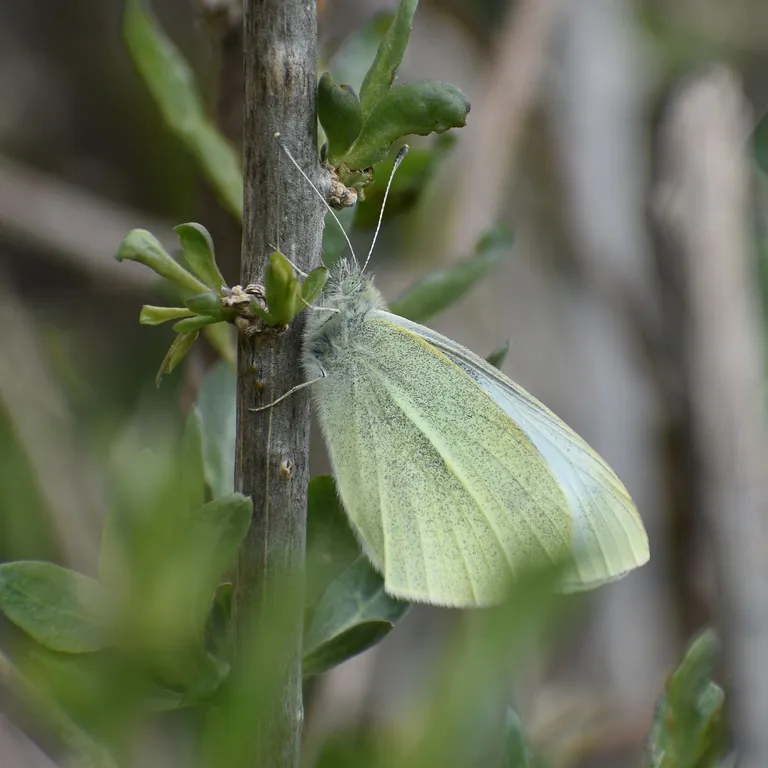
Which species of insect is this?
Pieris rapae
